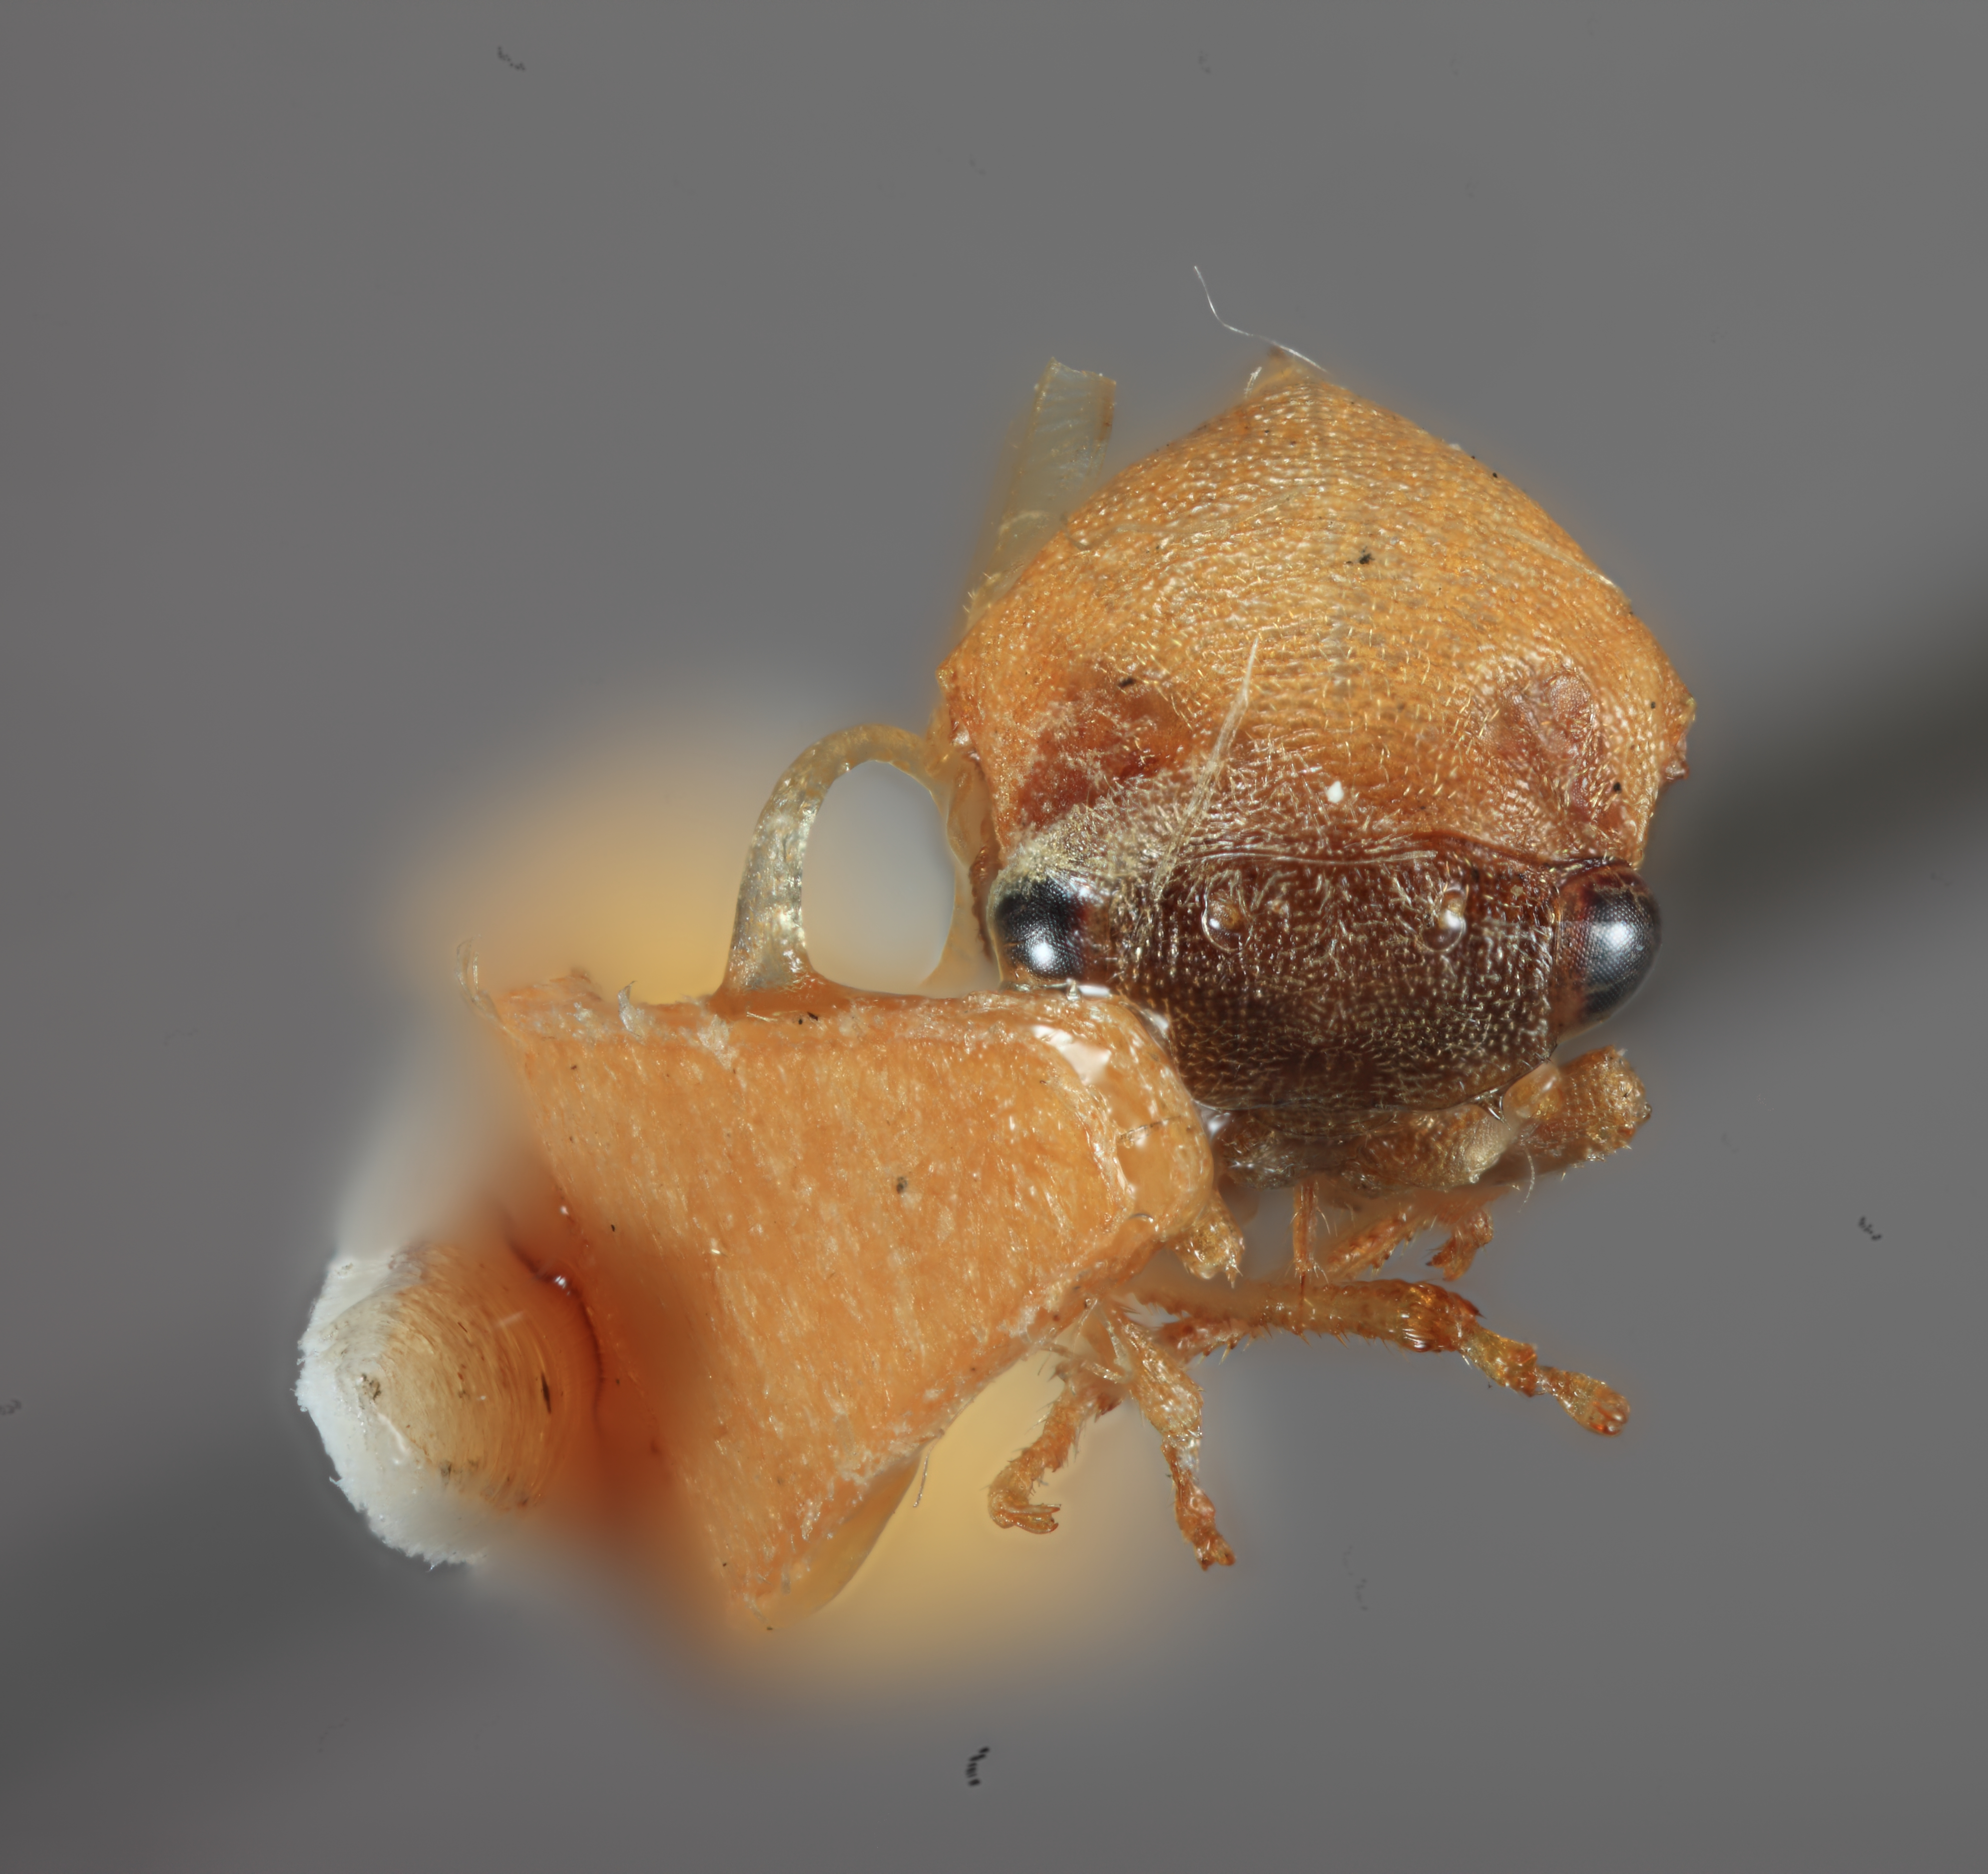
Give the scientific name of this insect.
Gargara fragila
